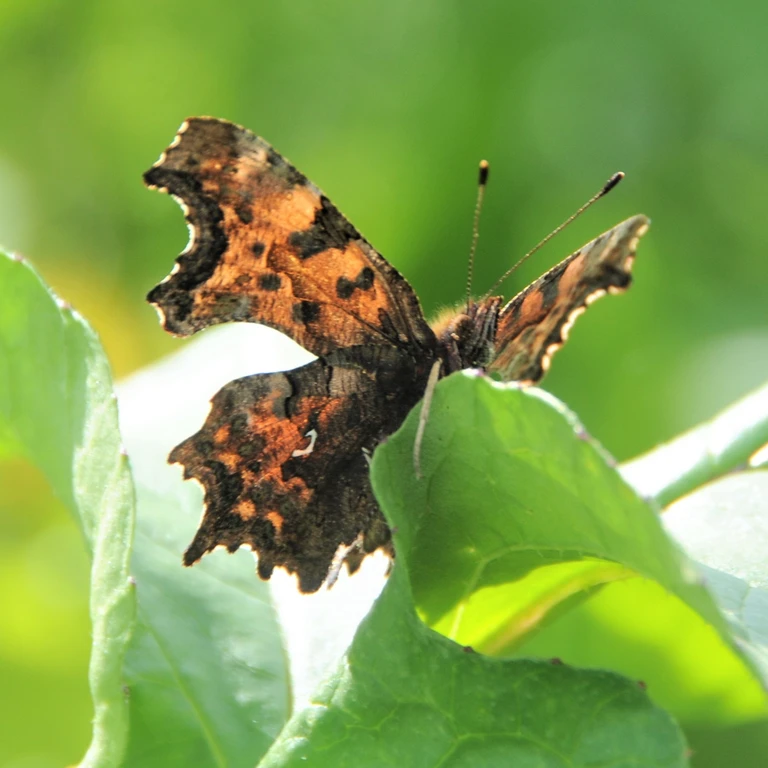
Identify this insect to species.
Polygonia c-album
